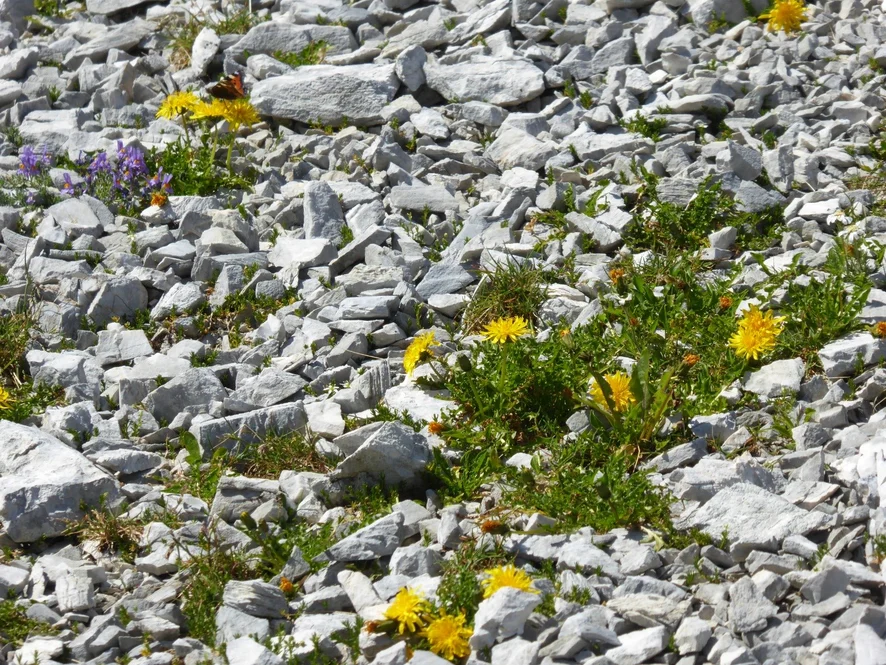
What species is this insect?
Aglais urticae
